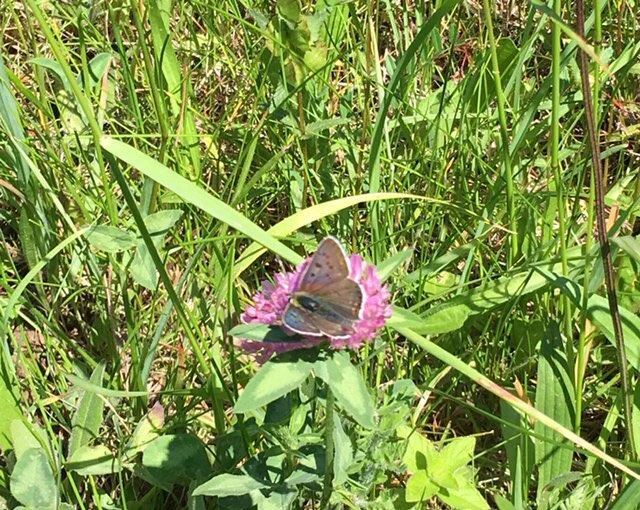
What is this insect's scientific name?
Lycaena tityrus (also Loweia tityrus)
